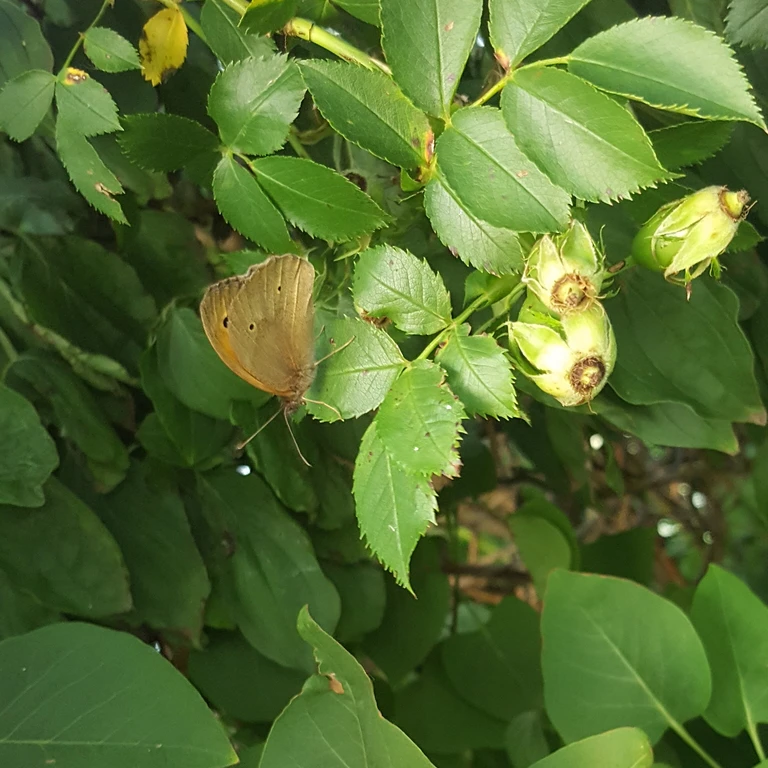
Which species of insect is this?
Maniola jurtina
